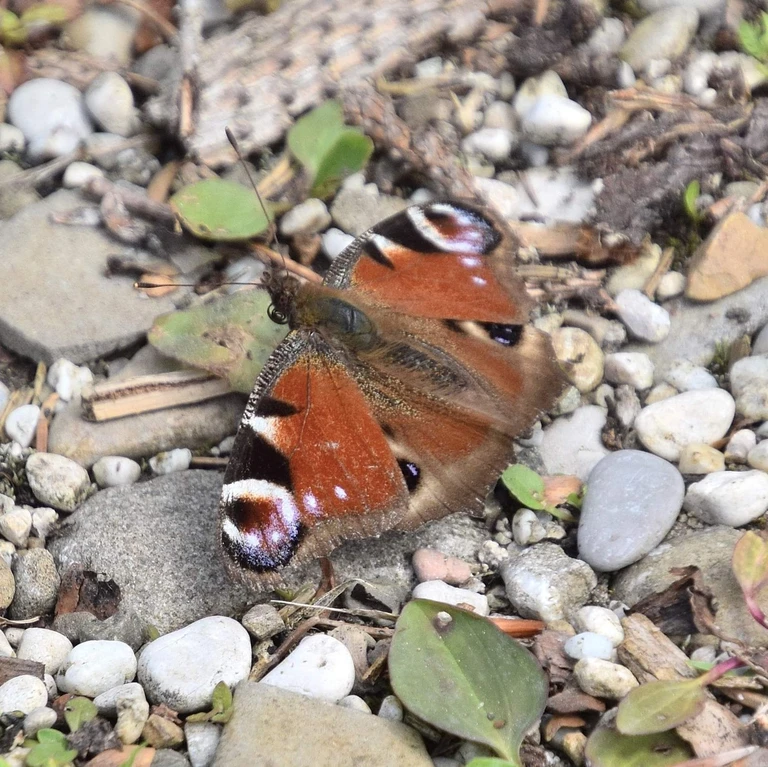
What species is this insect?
Aglais io
